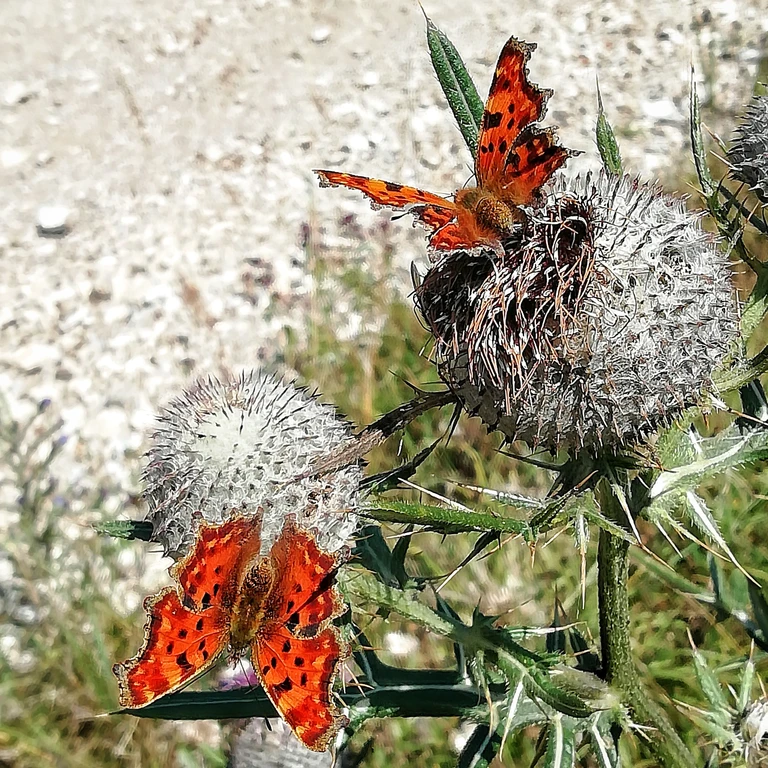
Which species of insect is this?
Polygonia c-album
